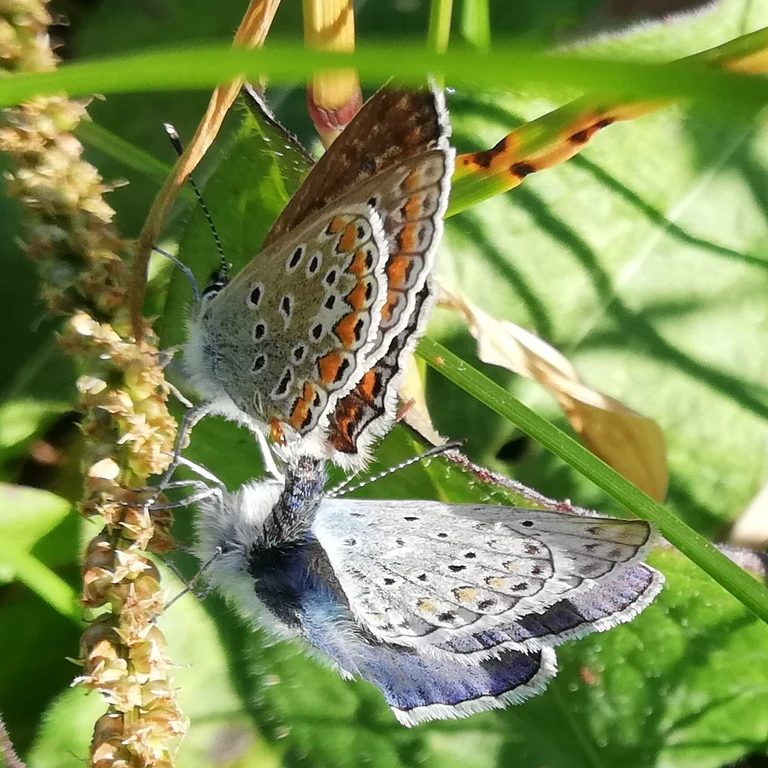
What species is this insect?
Polyommatus icarus
